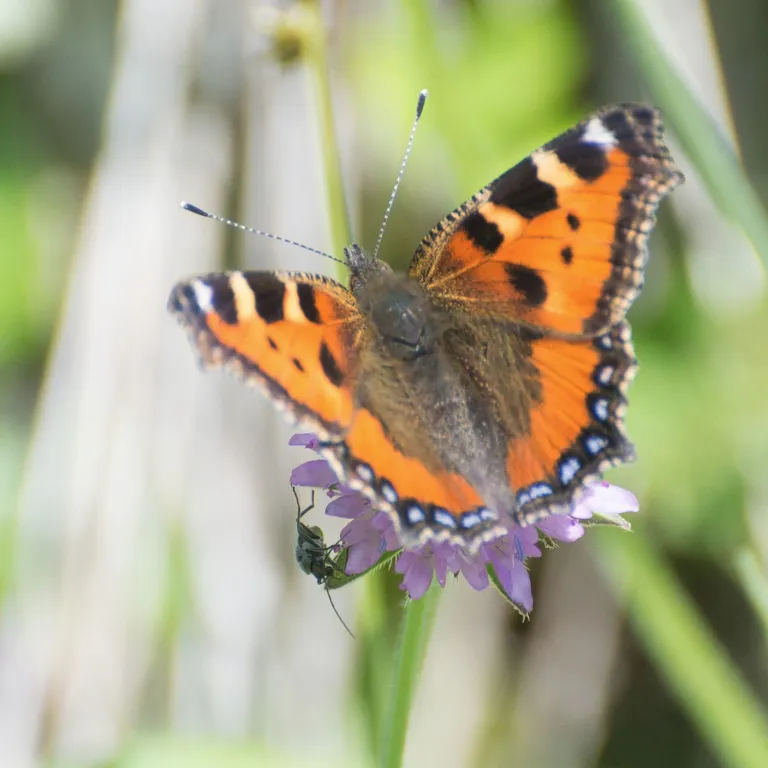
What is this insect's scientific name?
Aglais urticae
